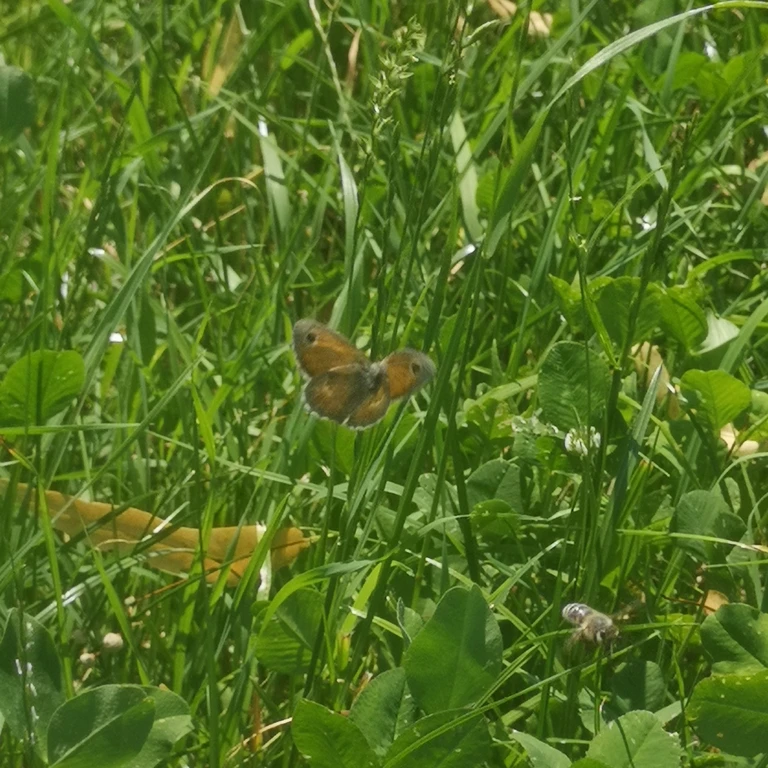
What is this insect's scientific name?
Maniola jurtina
